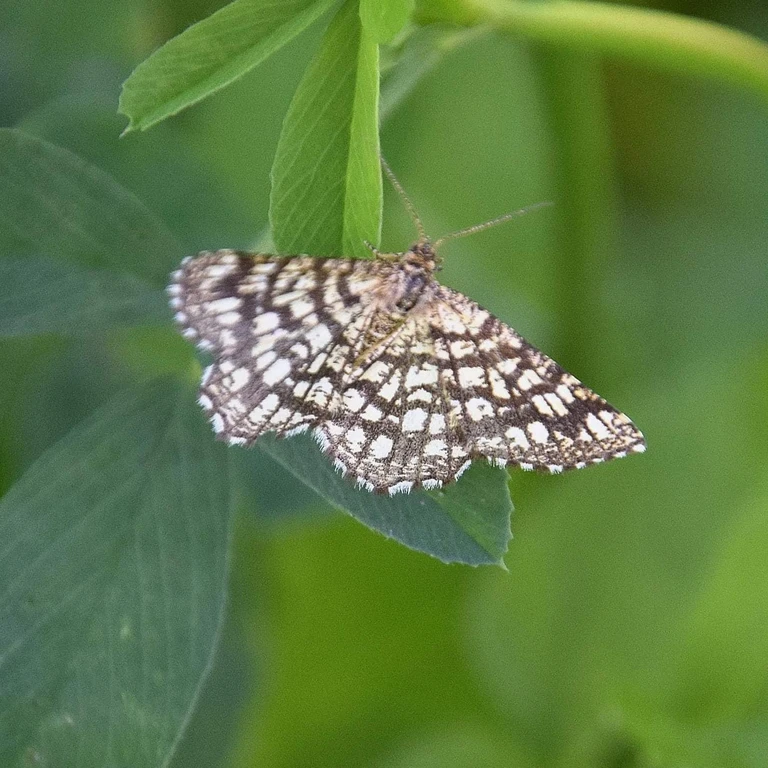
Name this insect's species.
Chiasmia clathrata
